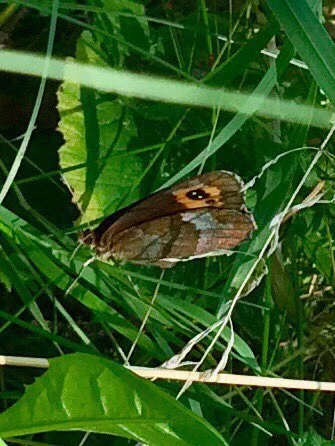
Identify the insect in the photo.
Erebia aethiops
